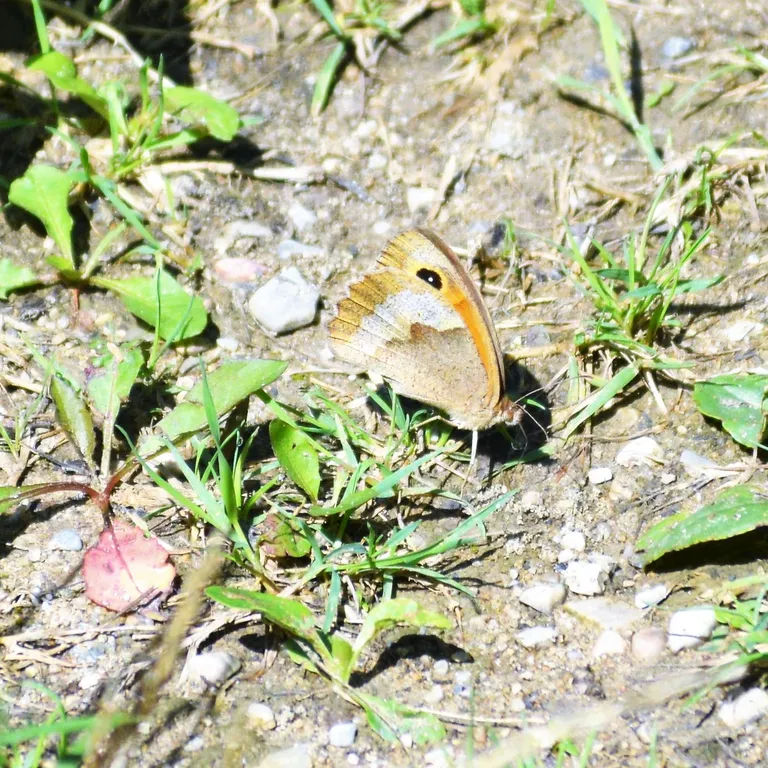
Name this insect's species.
Maniola jurtina
